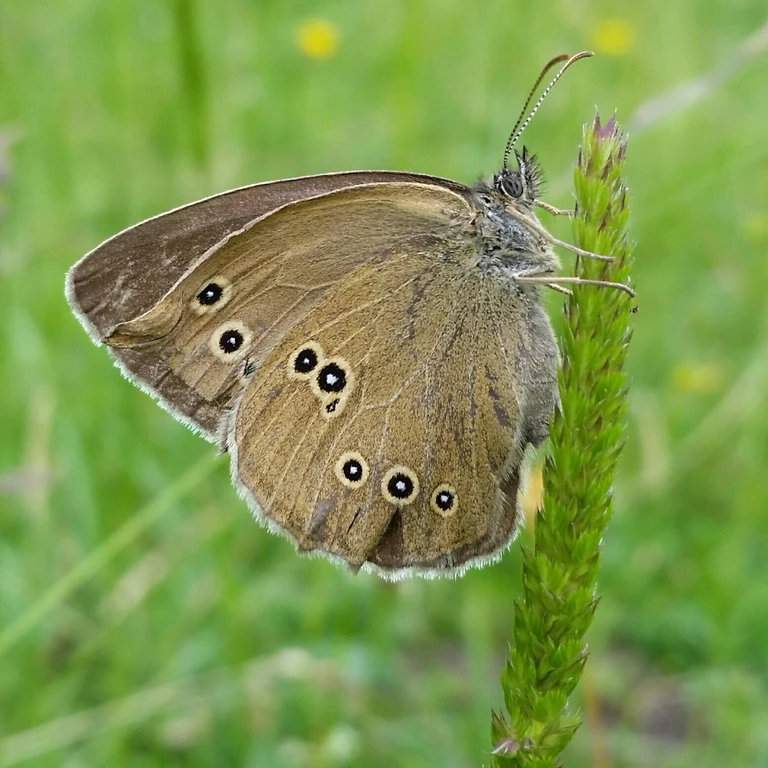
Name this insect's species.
Aphantopus hyperantus
